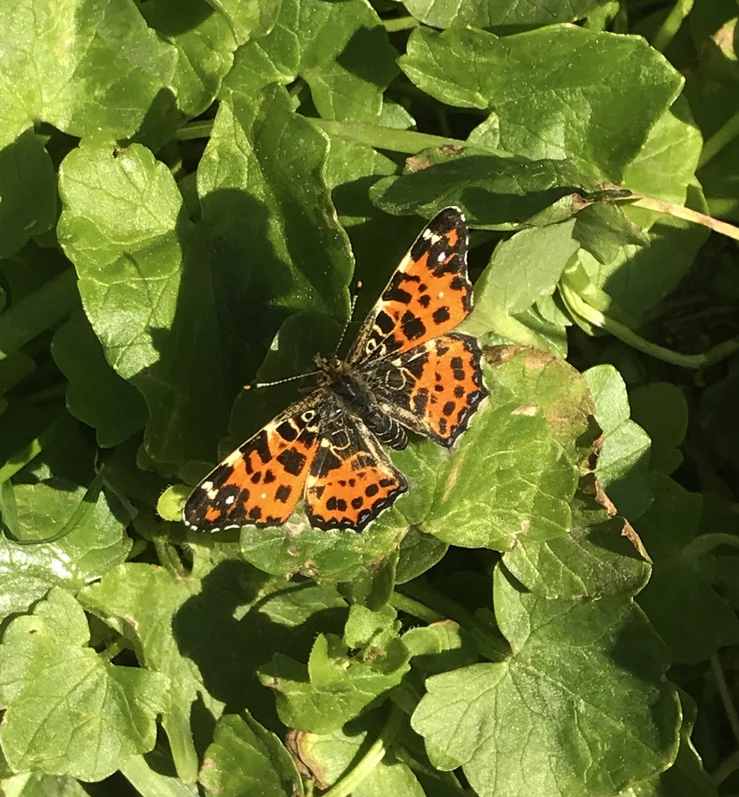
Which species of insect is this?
Araschnia levana
